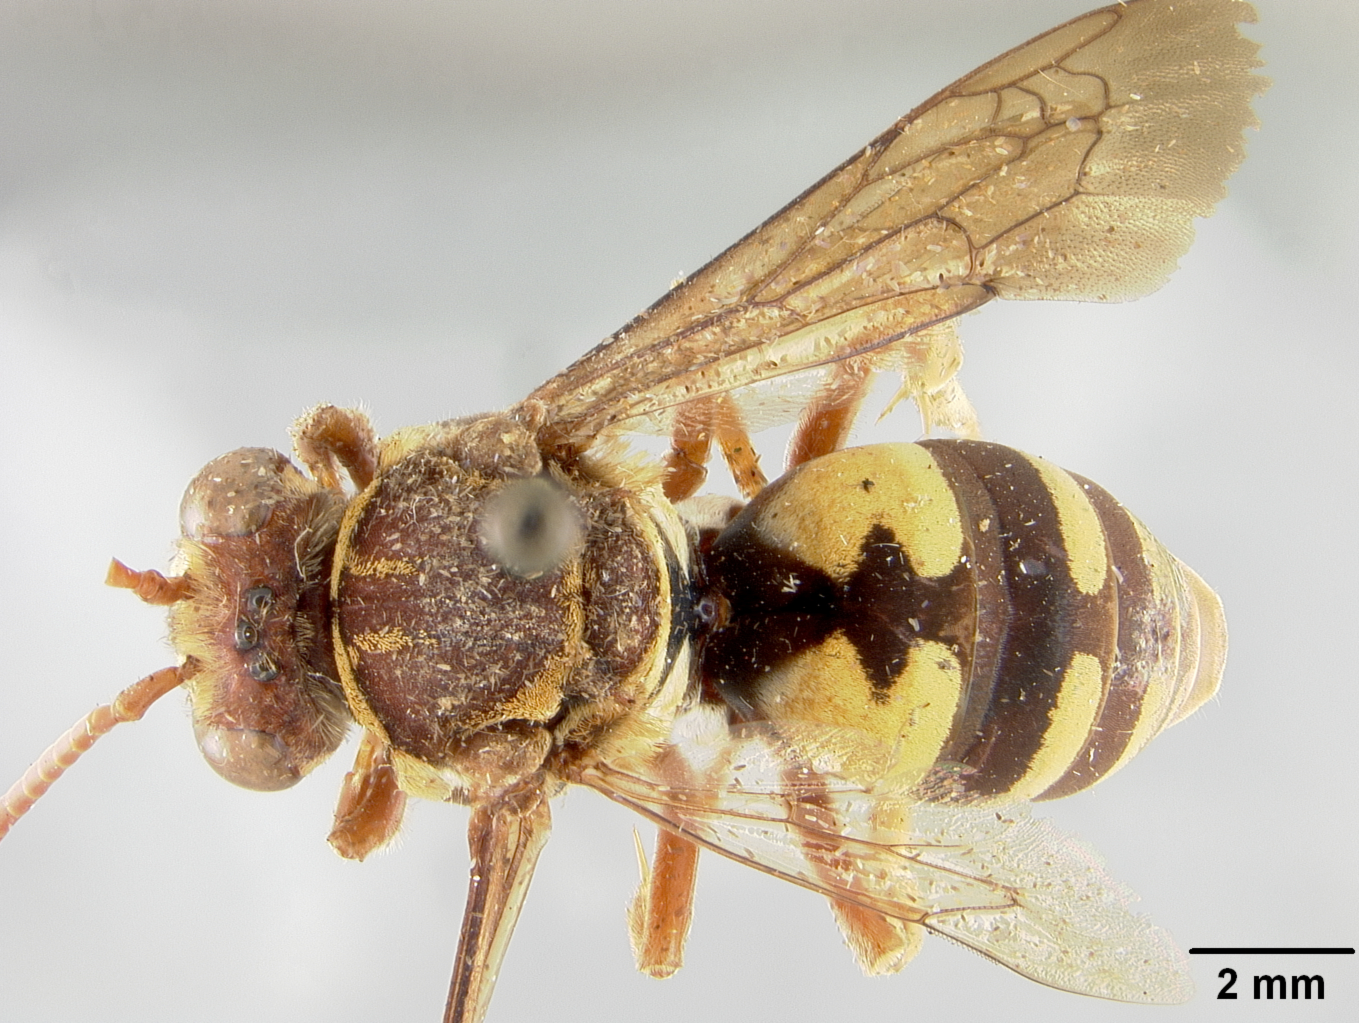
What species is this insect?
Triepeolus wilsoni
